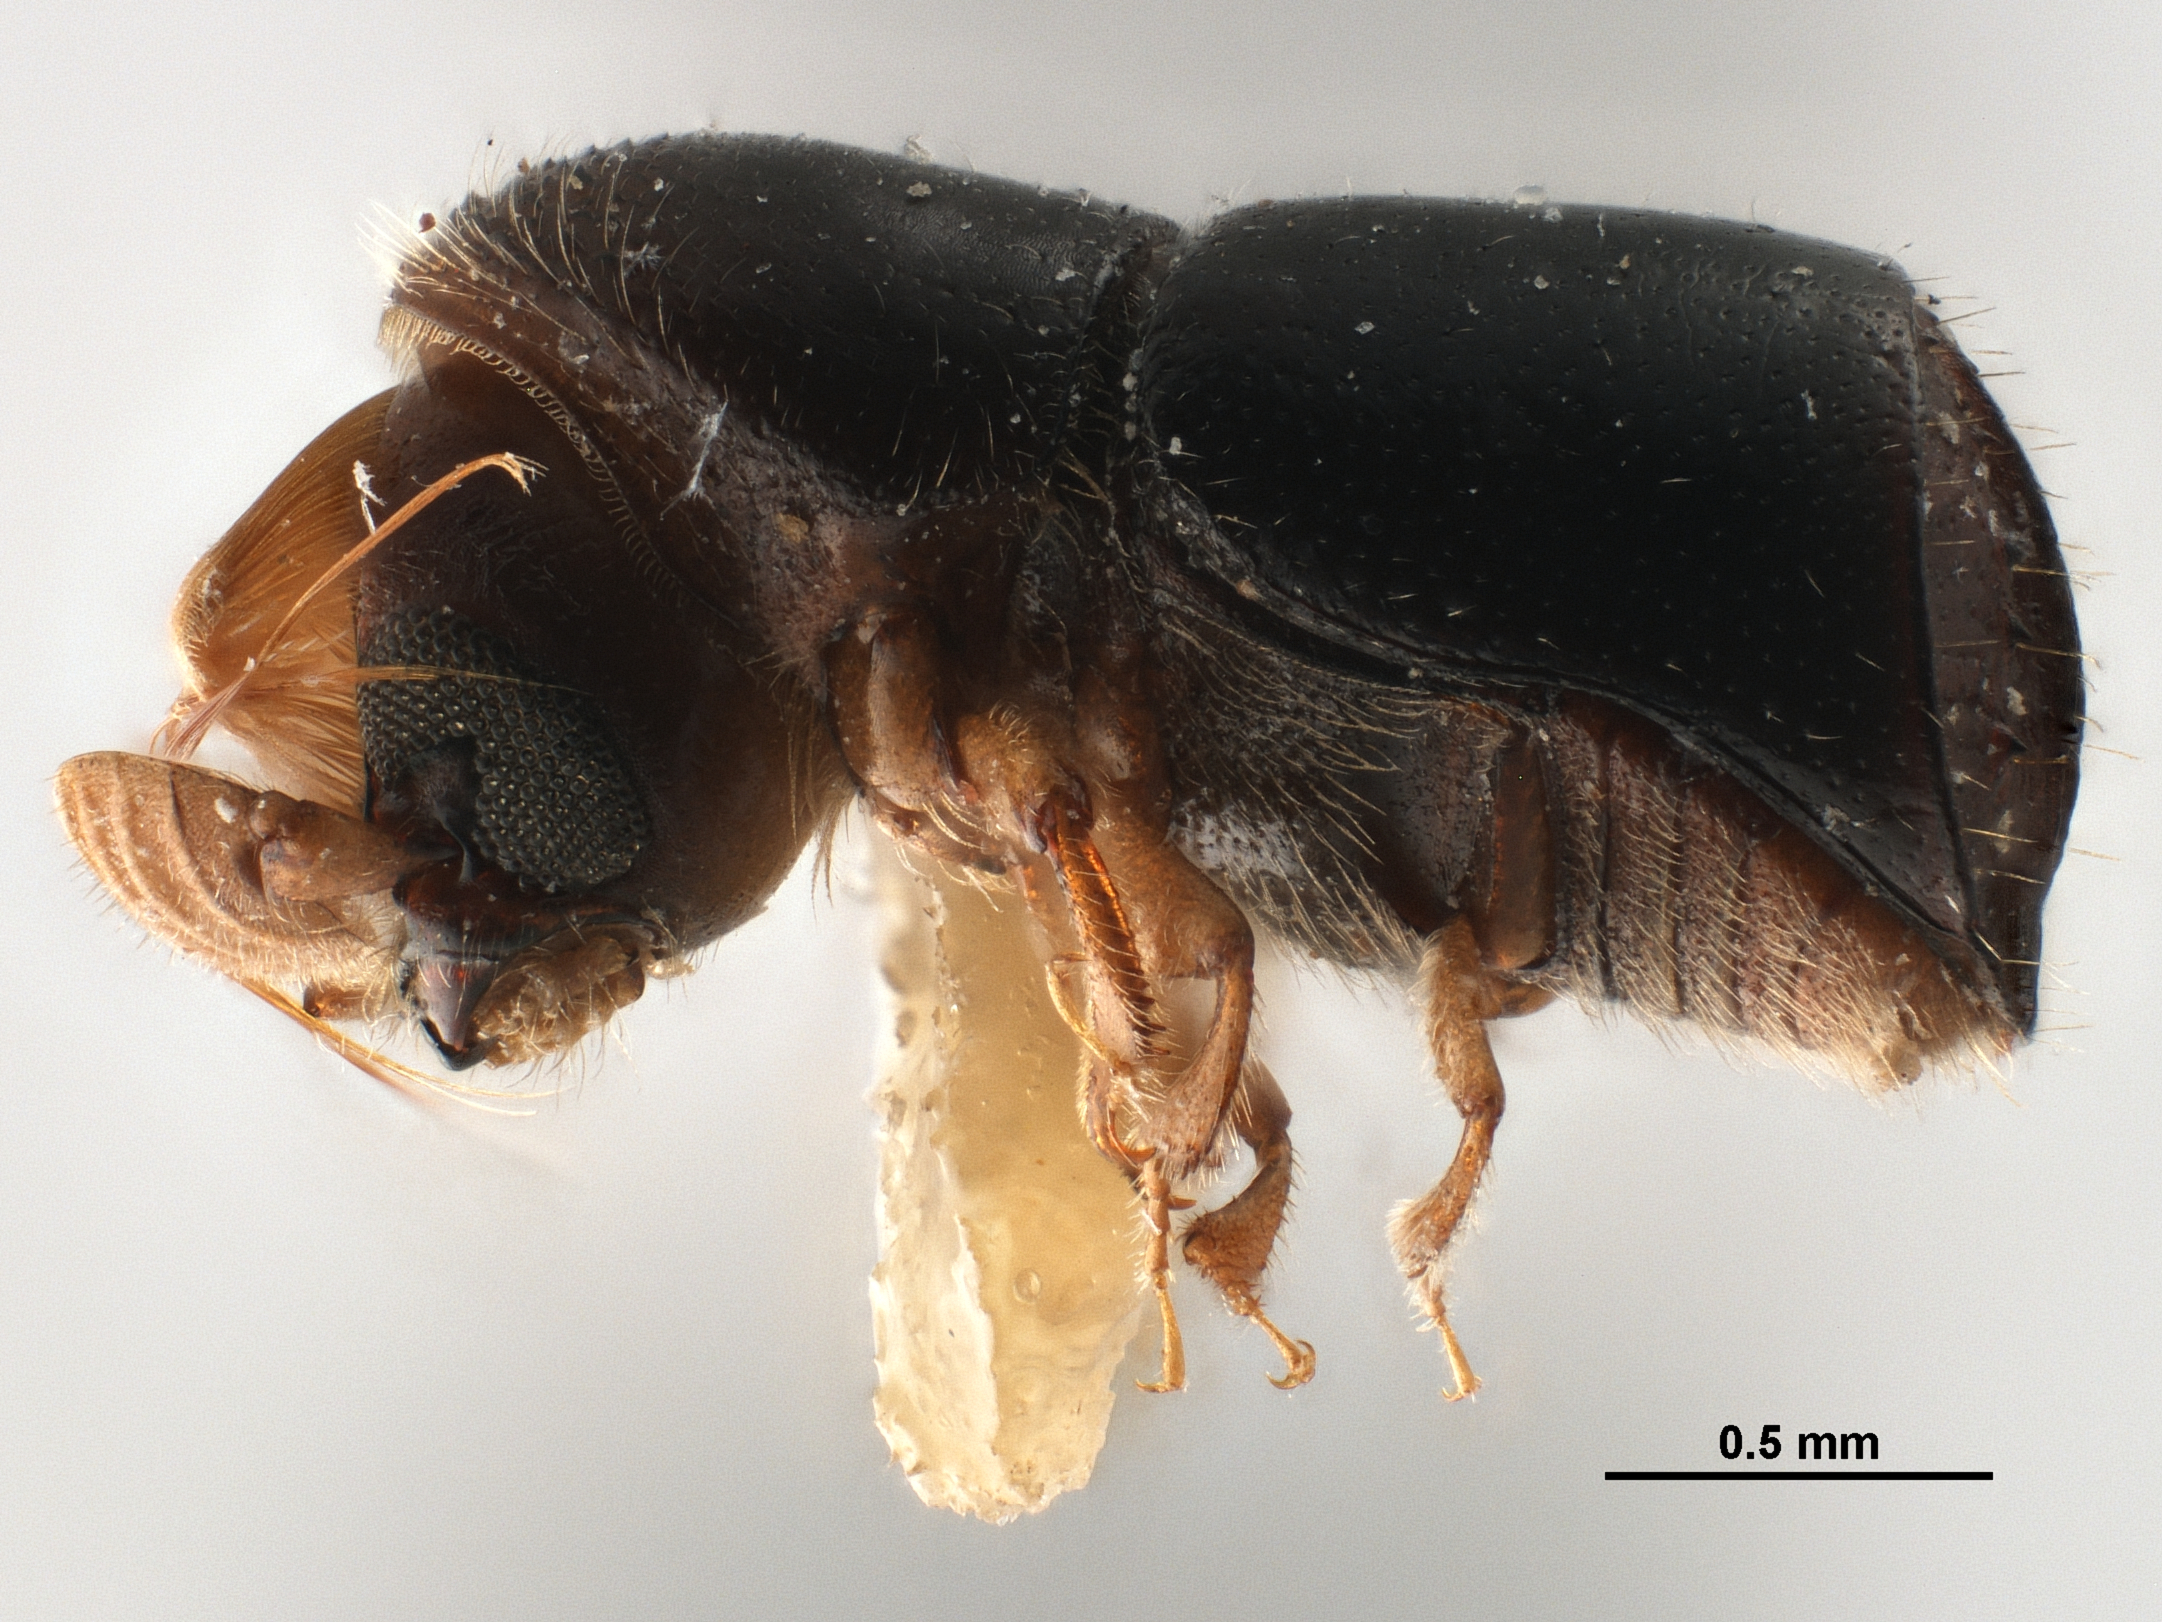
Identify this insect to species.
Corthylus concisus
